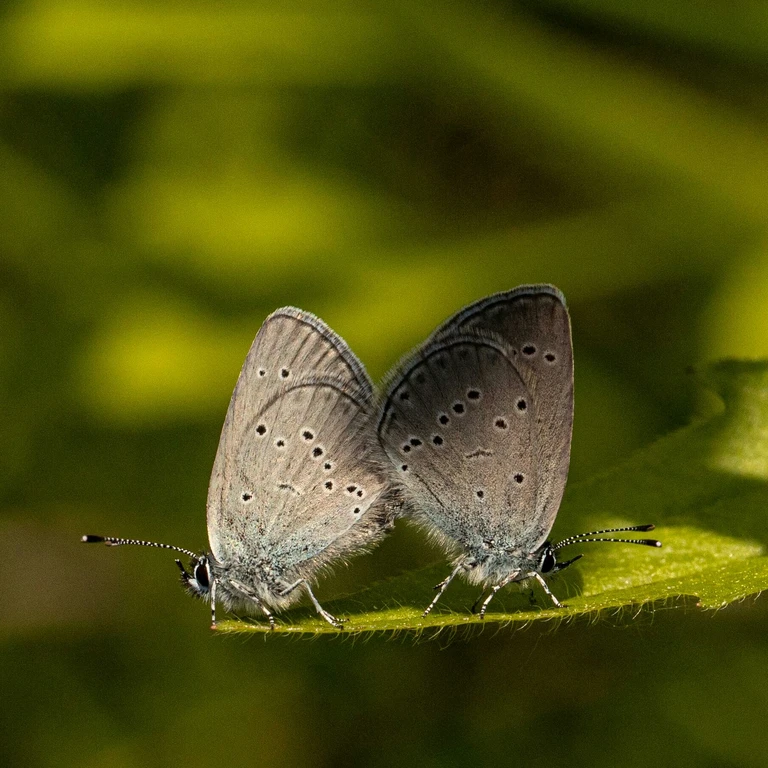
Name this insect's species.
Cupido minimus
